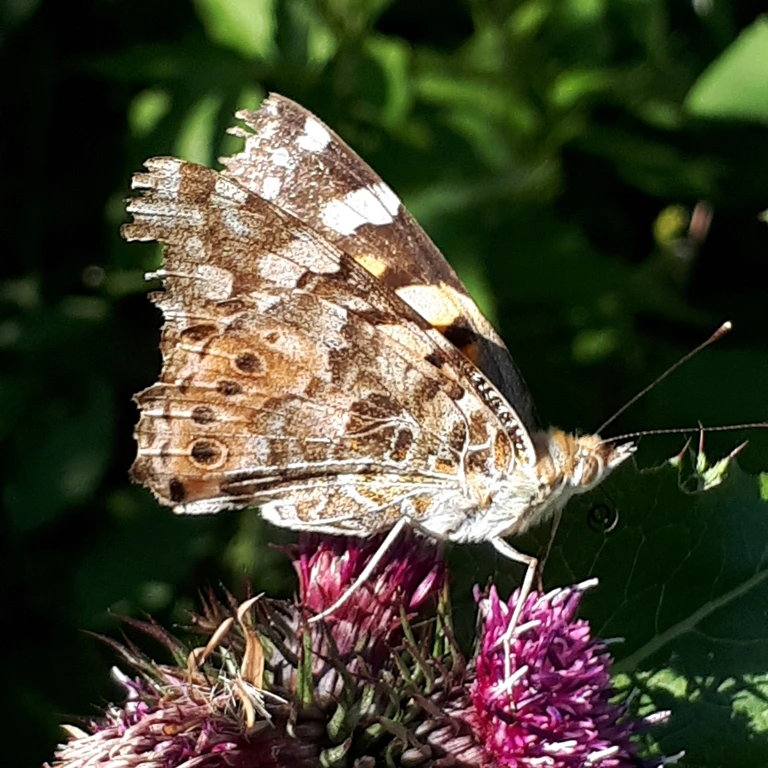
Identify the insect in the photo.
Vanessa cardui
